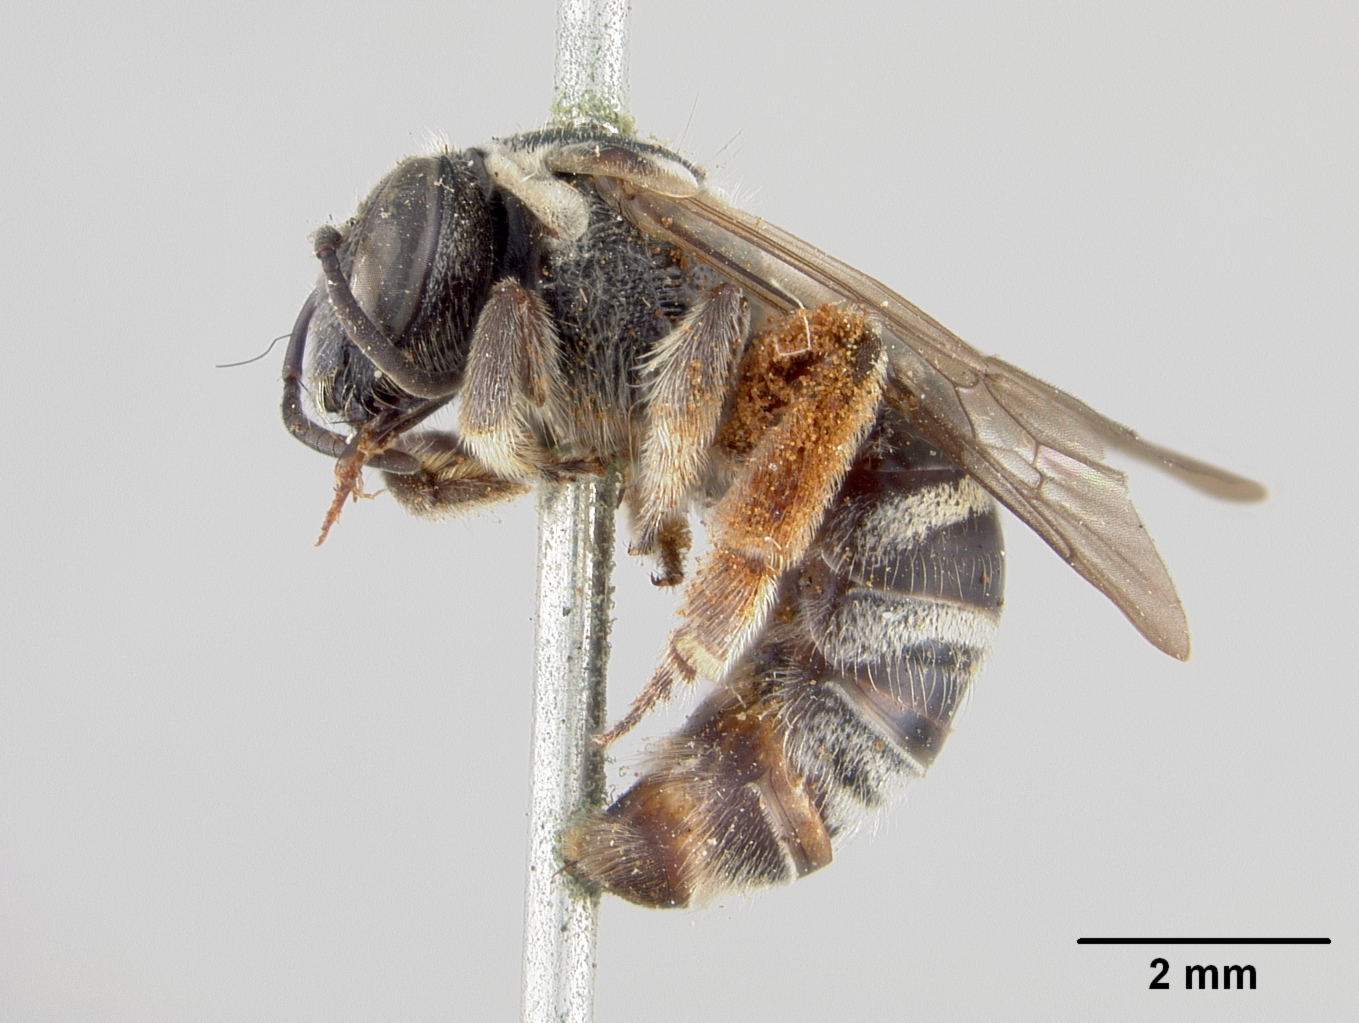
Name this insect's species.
Nomia opacula
